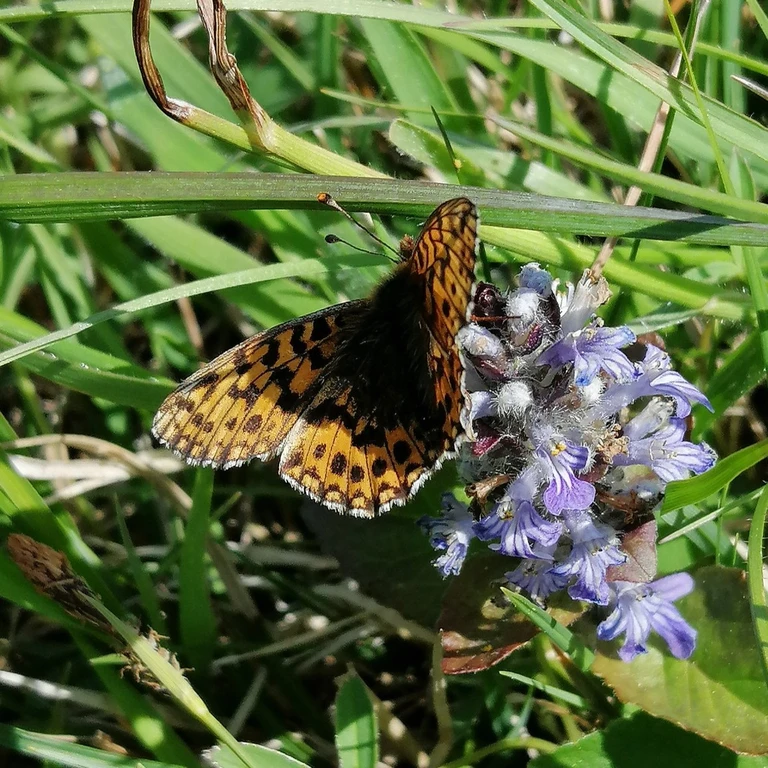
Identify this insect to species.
Boloria dia
